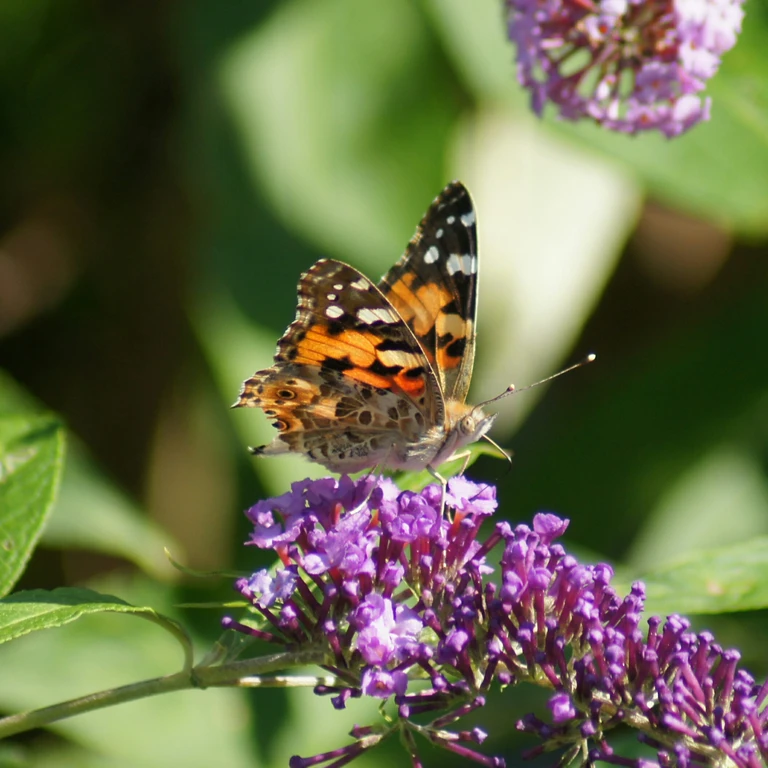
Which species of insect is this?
Vanessa cardui
